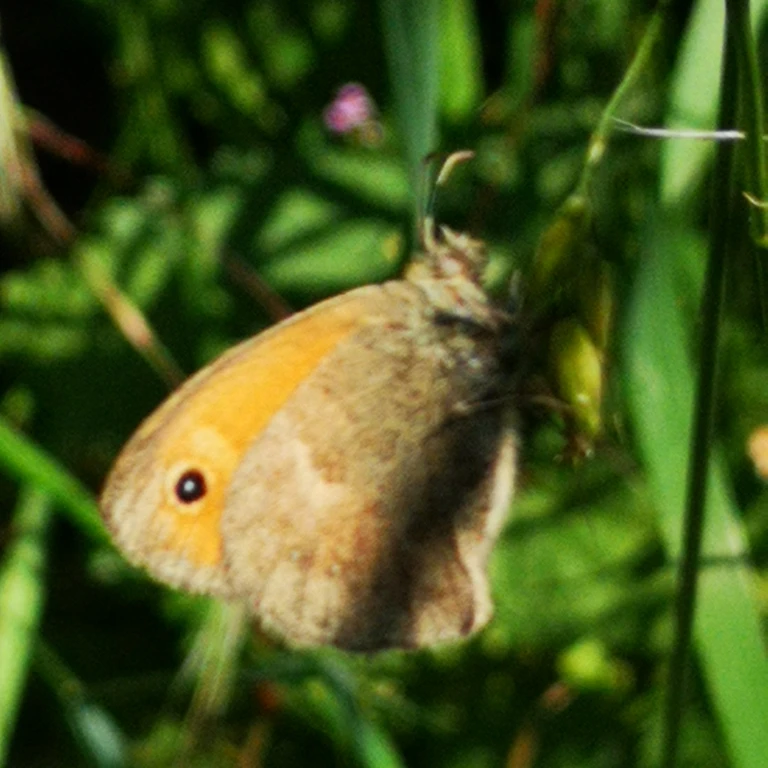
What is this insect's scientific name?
Coenonympha pamphilus
